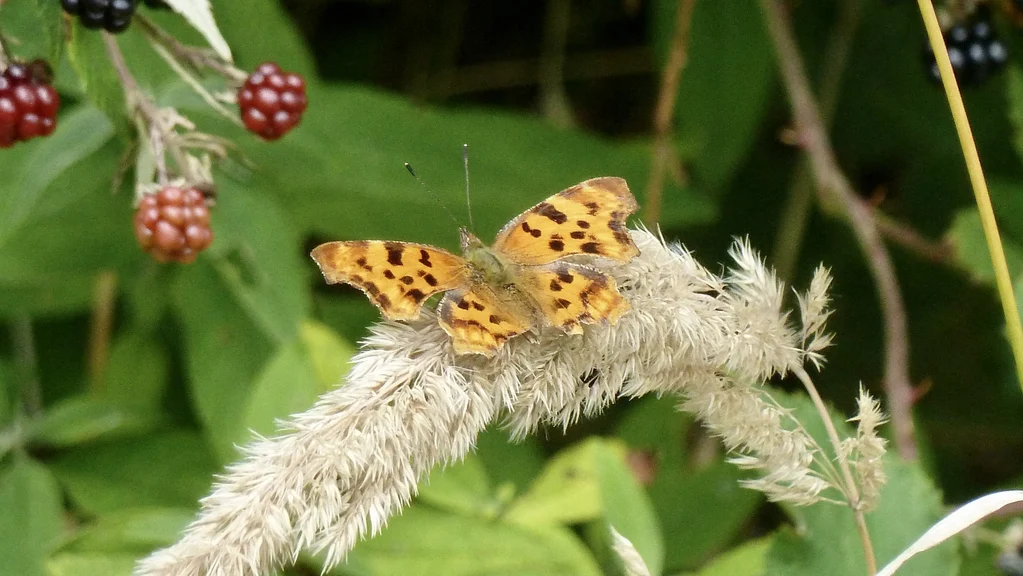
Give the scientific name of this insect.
Polygonia c-album
